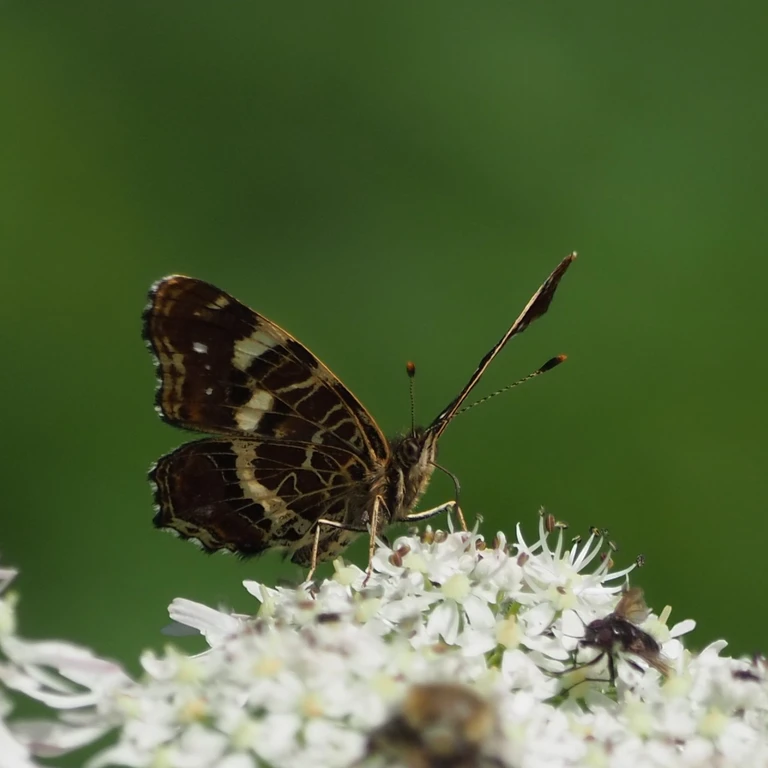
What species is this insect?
Araschnia levana
